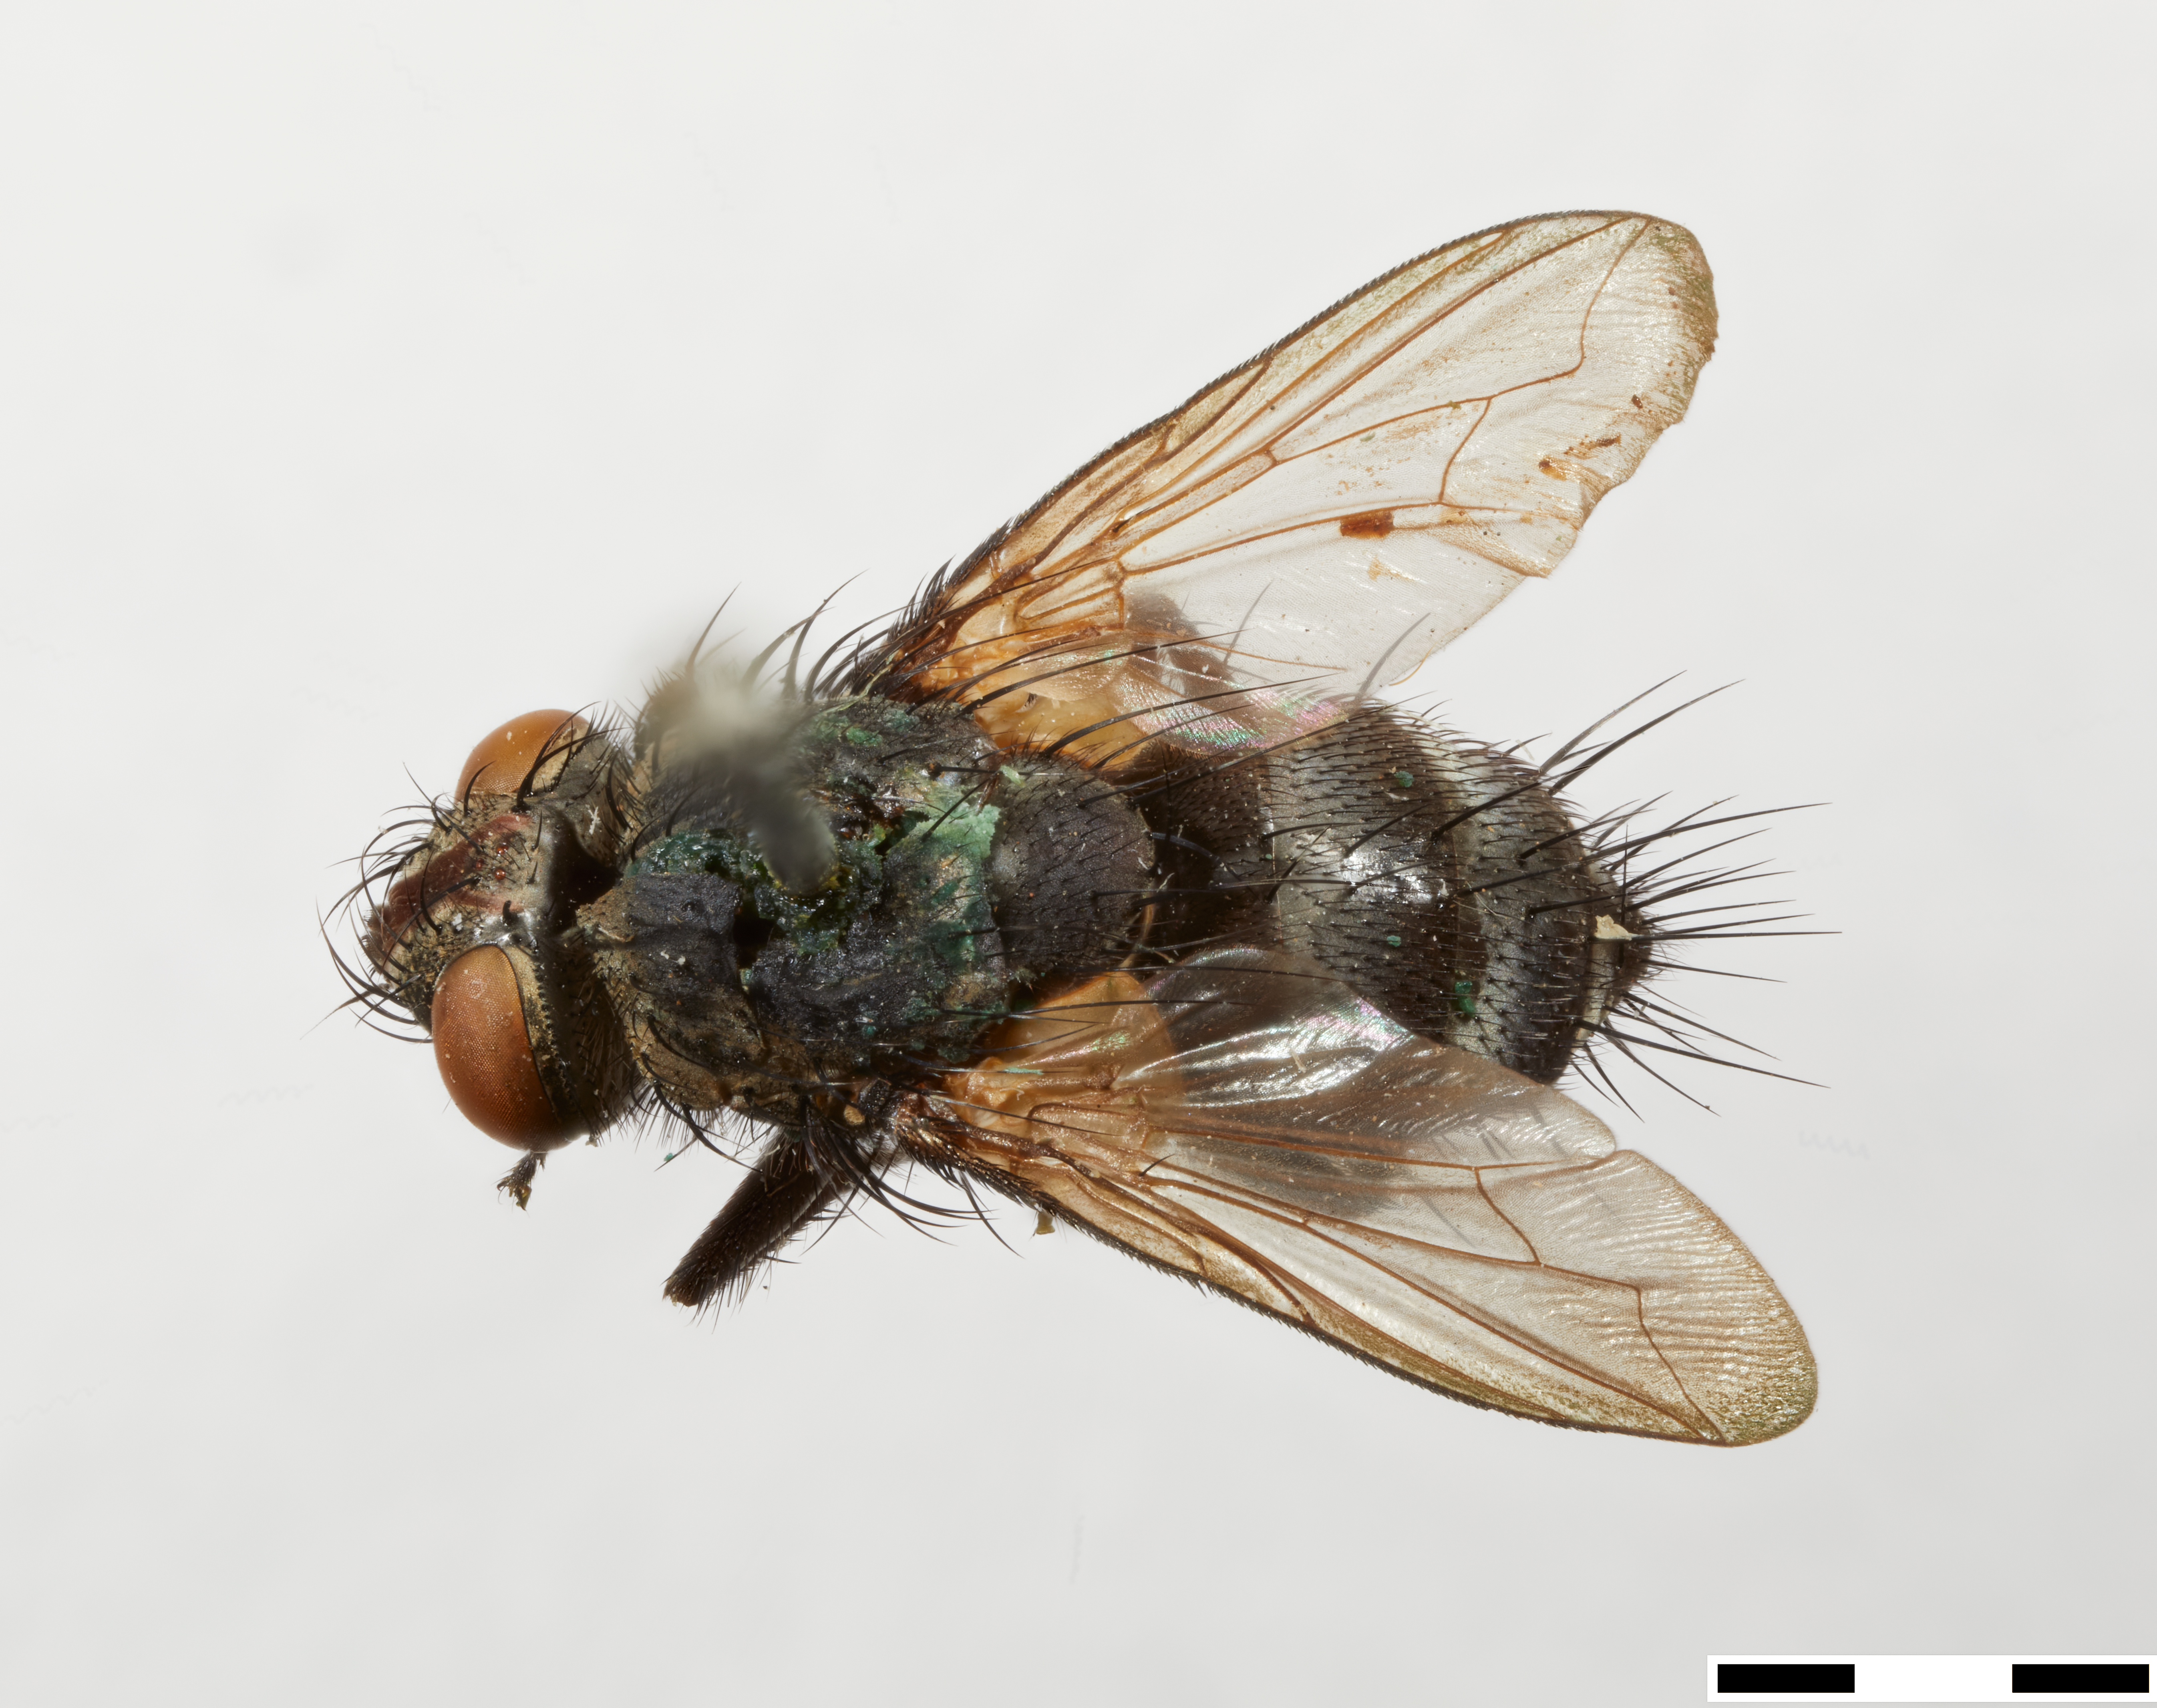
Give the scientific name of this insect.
Paraphorocera radicis
